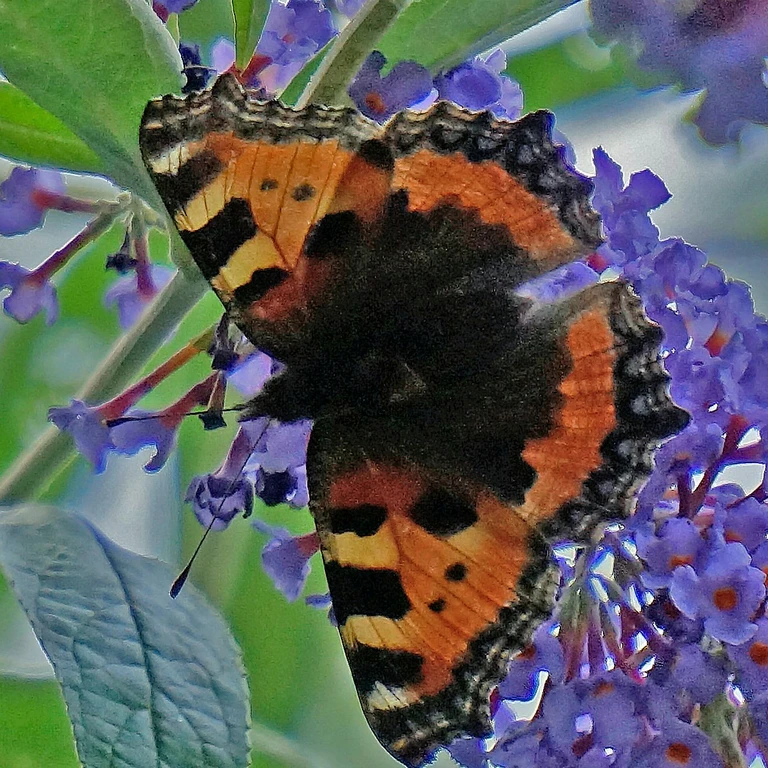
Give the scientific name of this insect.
Aglais urticae
